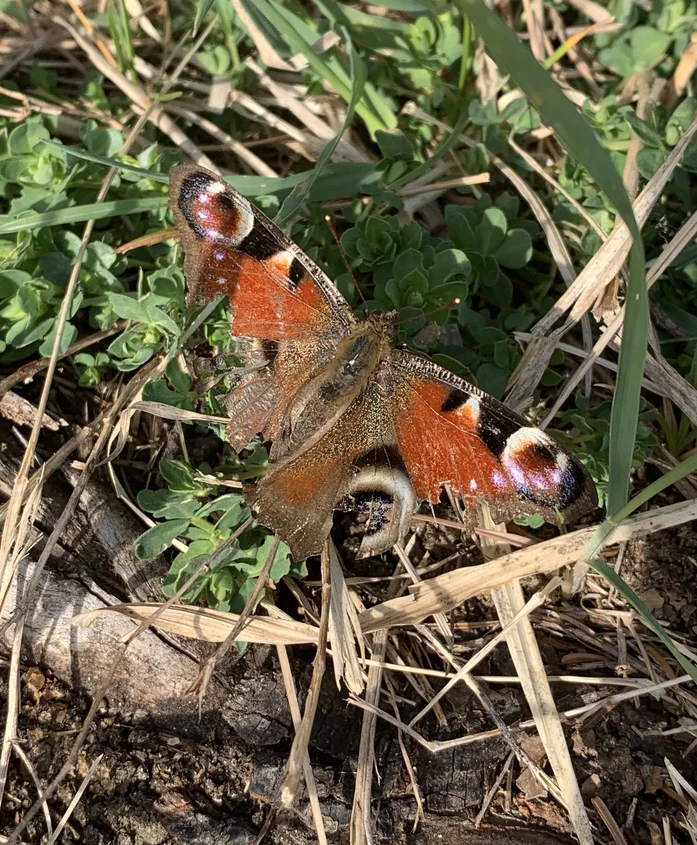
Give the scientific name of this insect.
Aglais io
